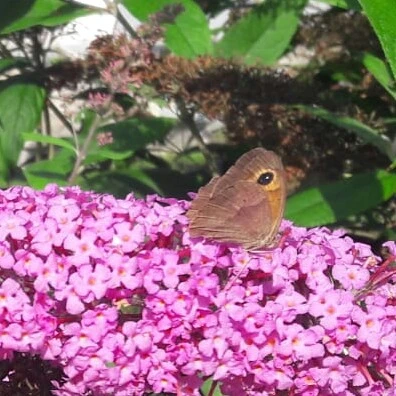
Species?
Maniola jurtina
